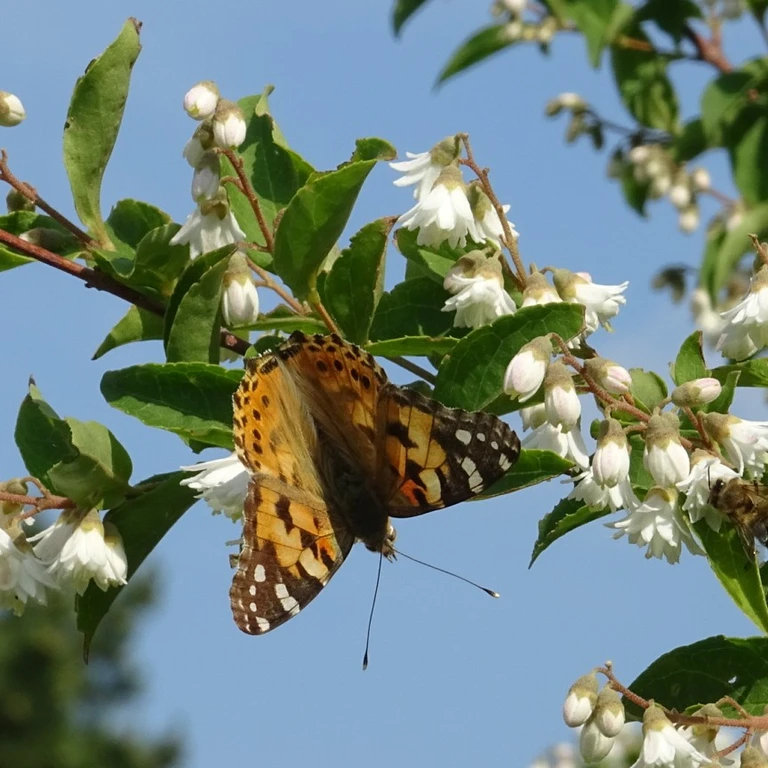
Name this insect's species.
Vanessa cardui
